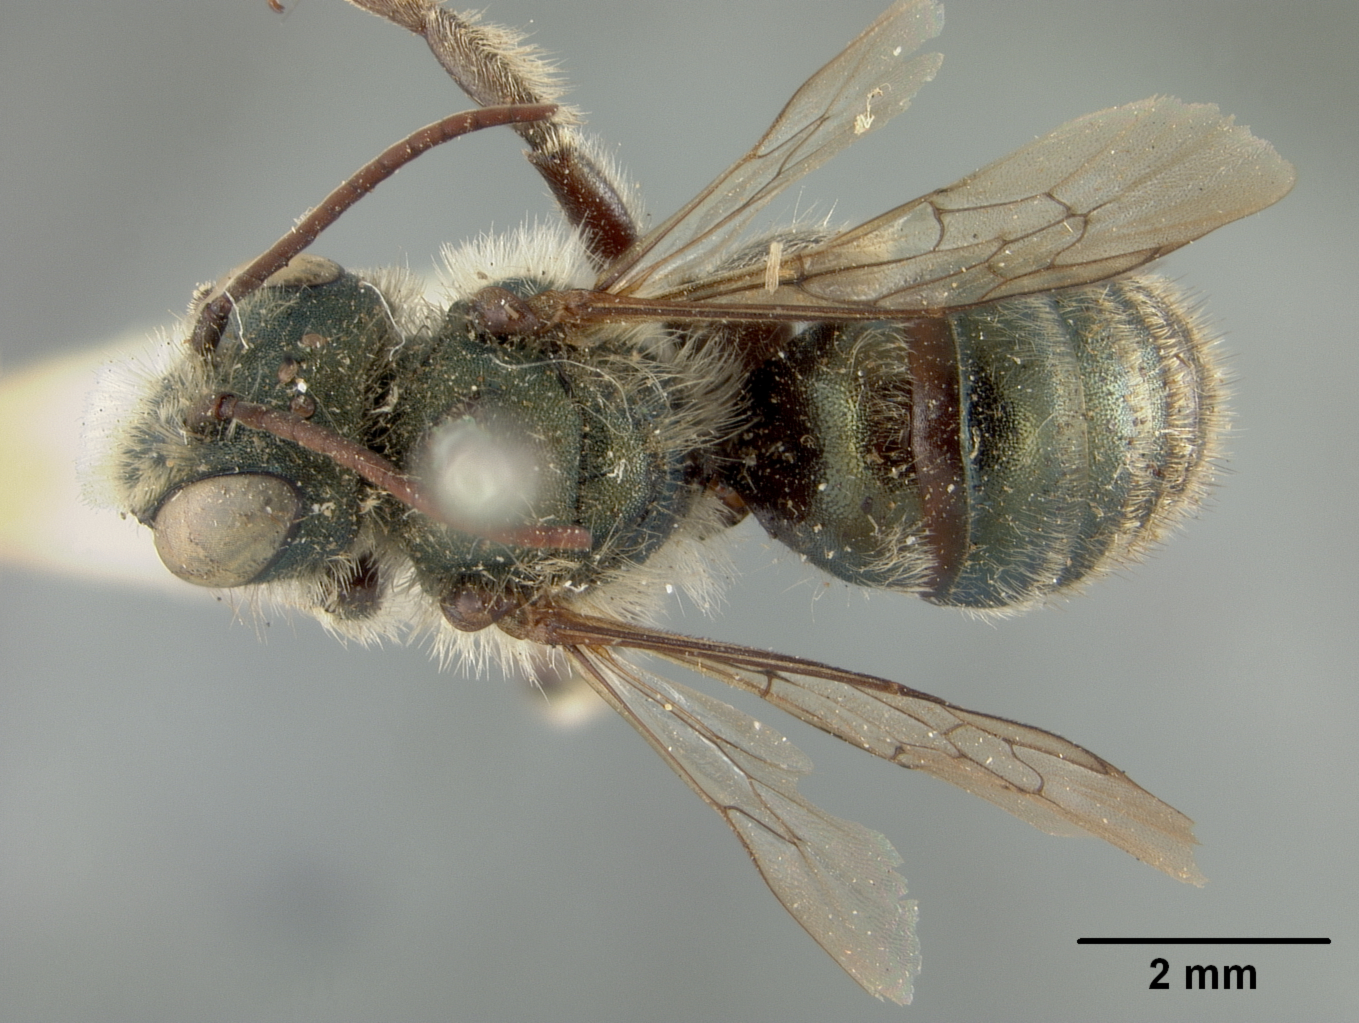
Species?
Osmia odontogaster
